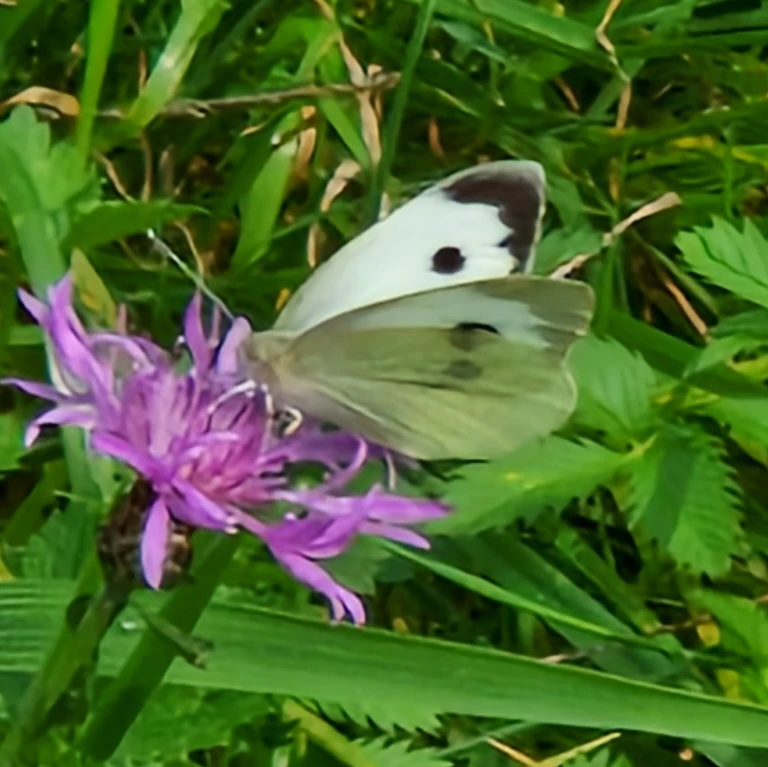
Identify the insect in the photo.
Pieris brassicae
